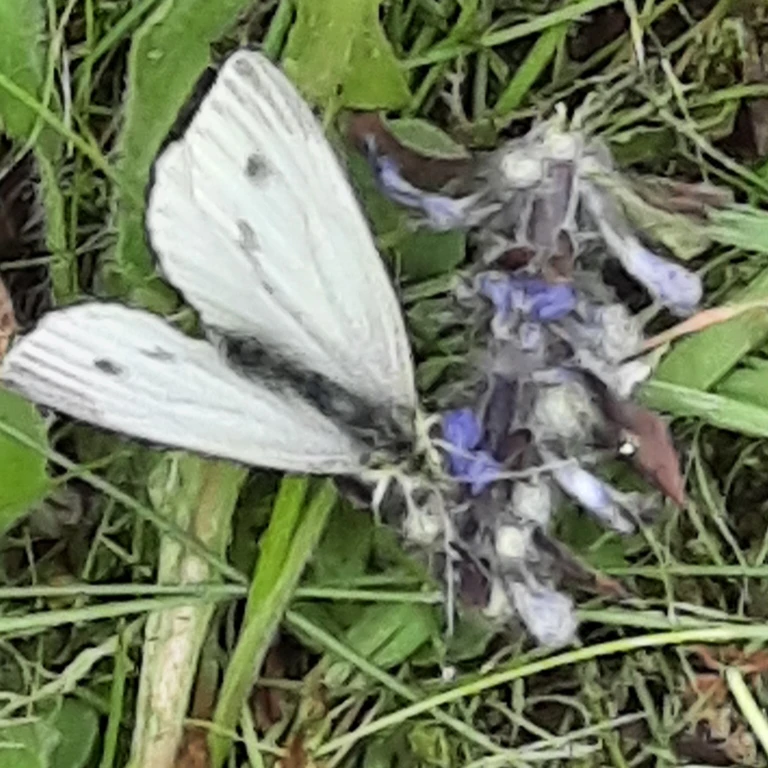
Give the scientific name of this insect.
Pieris napi
